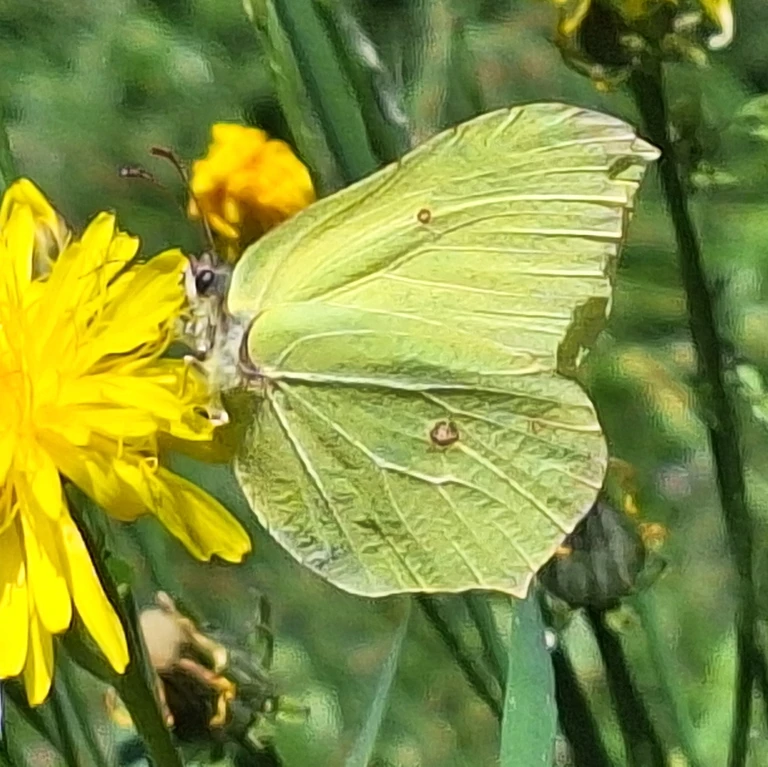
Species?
Gonepteryx rhamni
